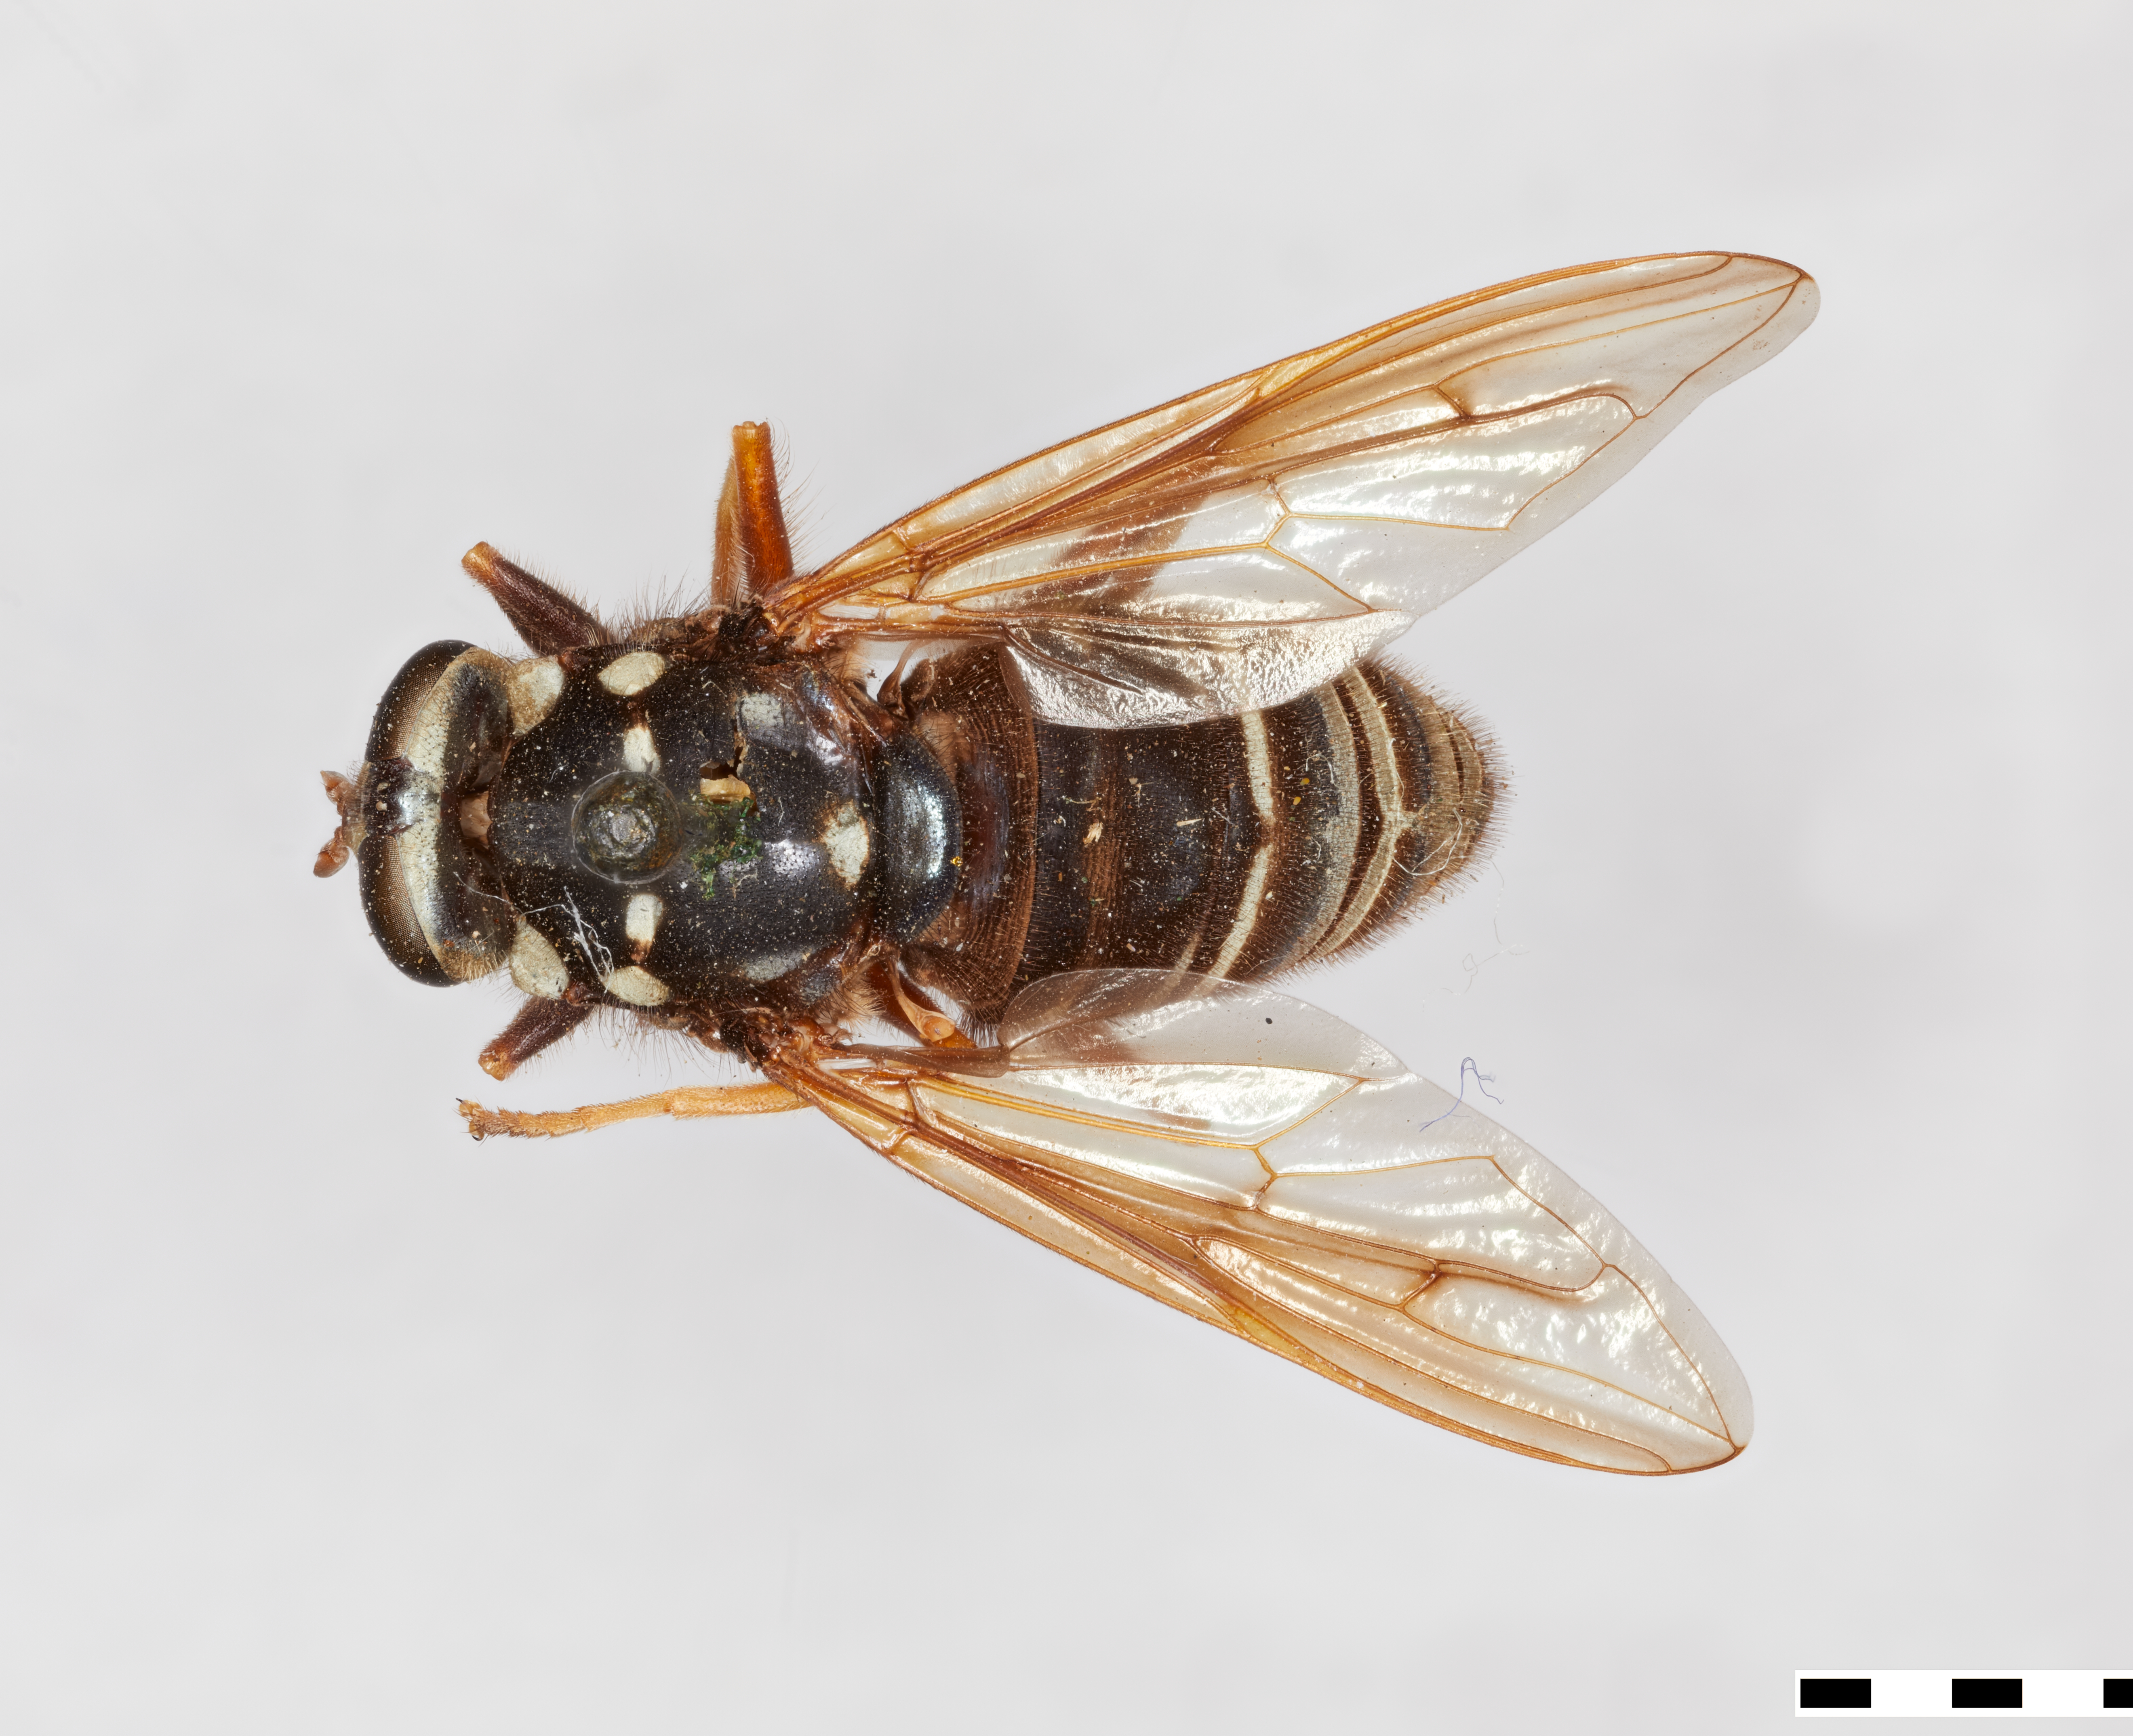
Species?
Temnostoma venustum
